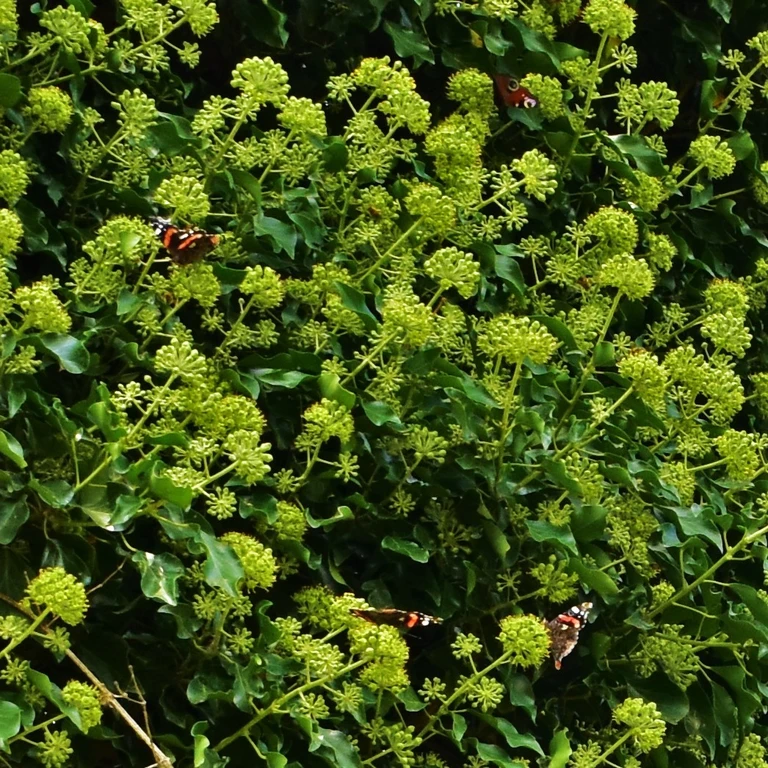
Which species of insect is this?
Vanessa atalanta
